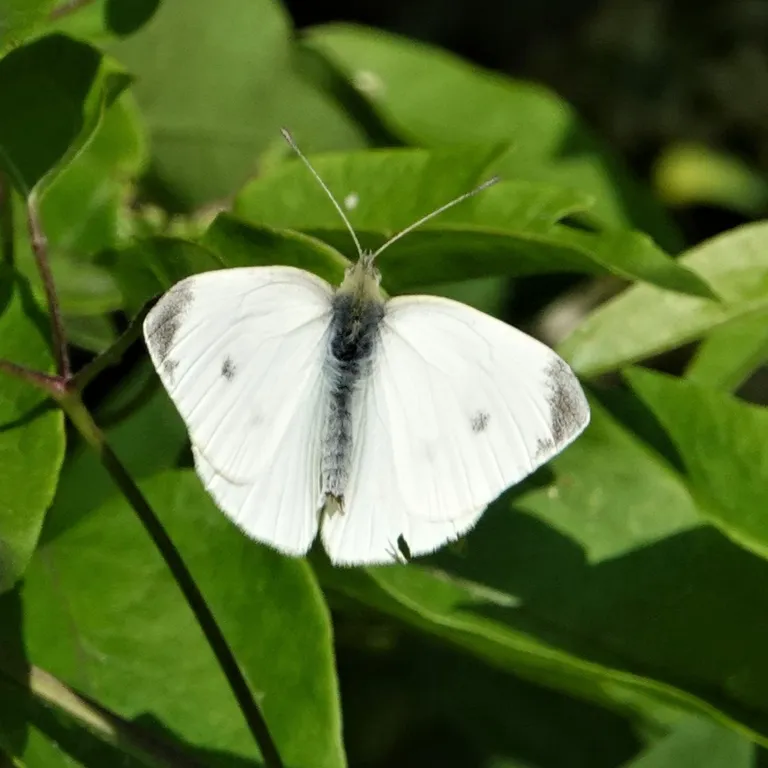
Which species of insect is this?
Pieris rapae
